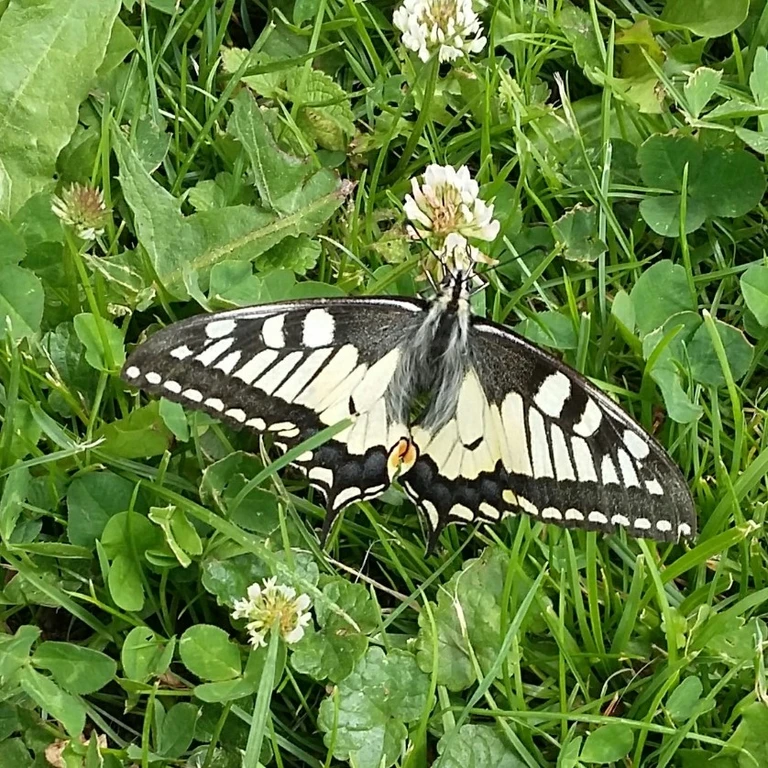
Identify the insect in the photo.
Papilio machaon
